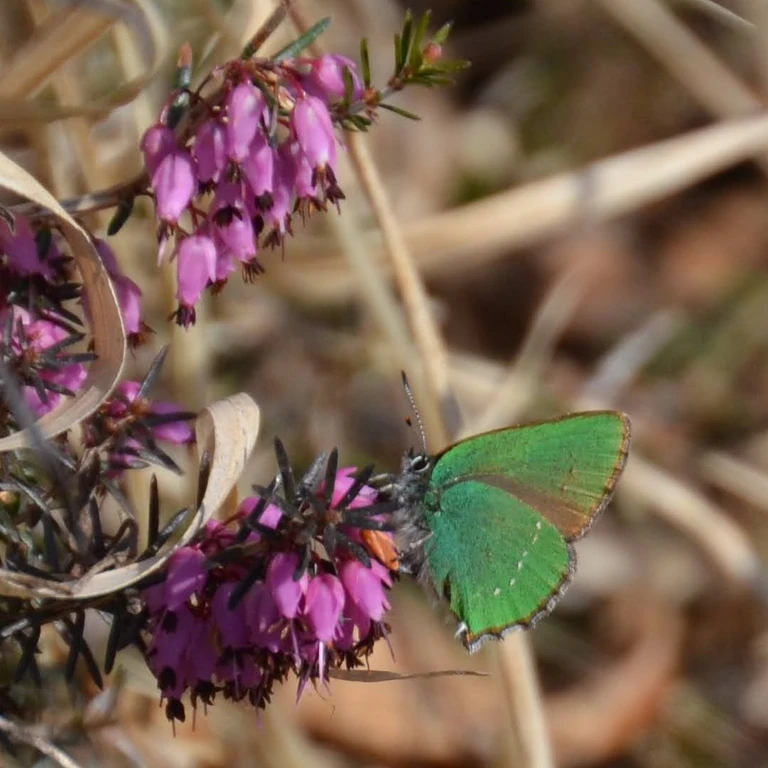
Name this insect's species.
Callophrys rubi
